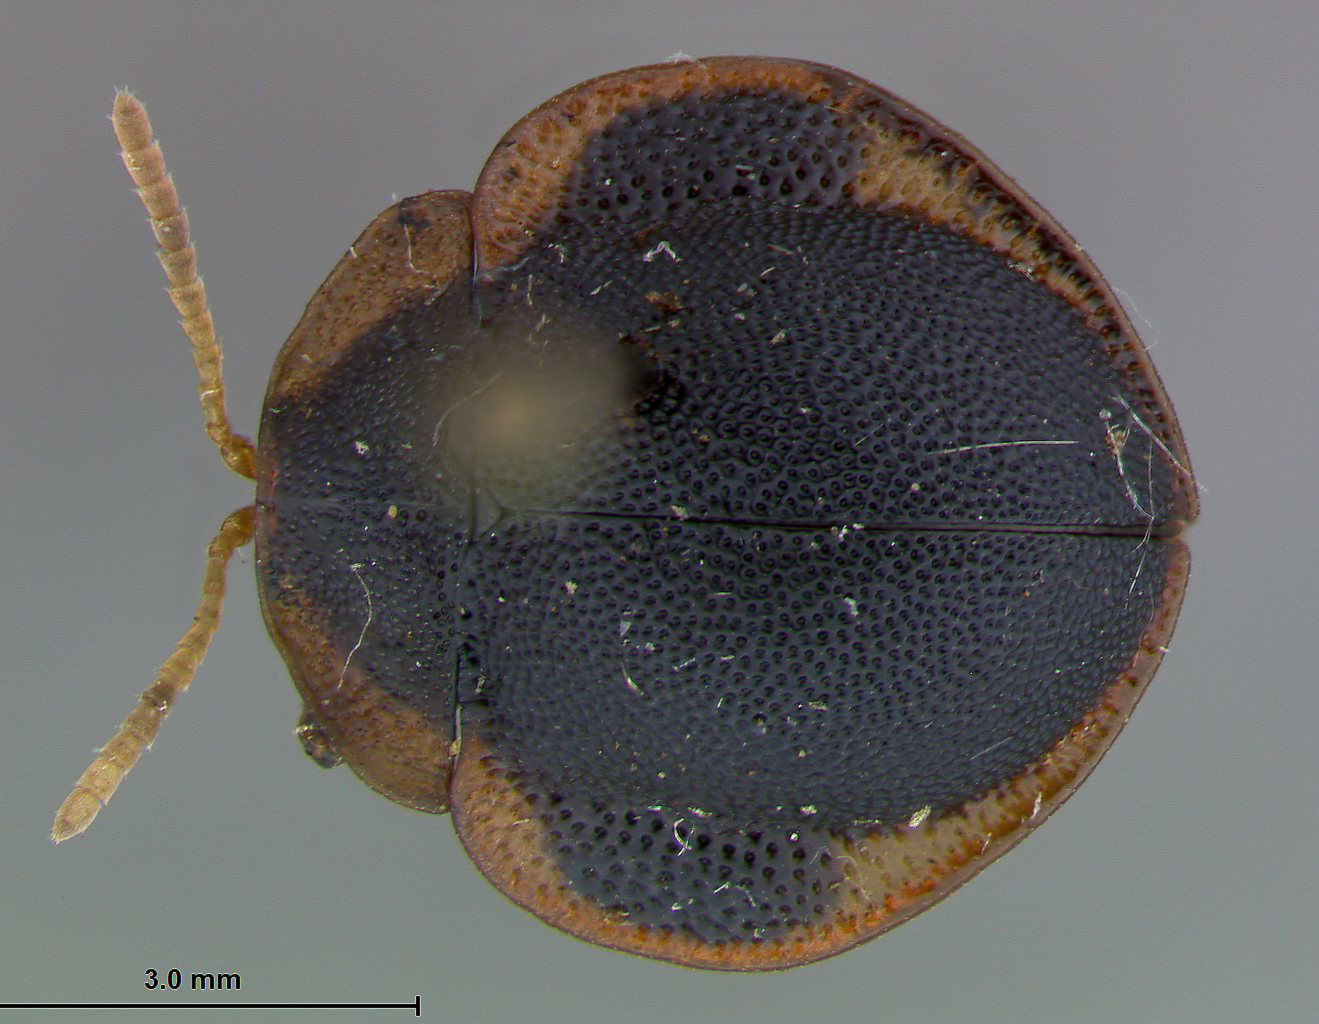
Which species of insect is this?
Stoiba marginata
